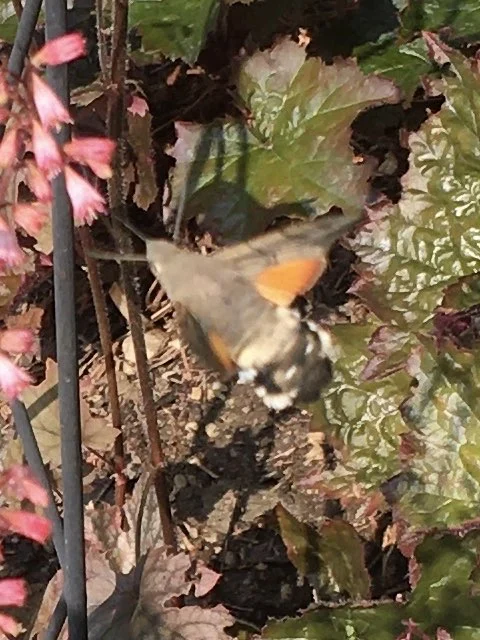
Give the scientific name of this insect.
Macroglossum stellatarum
